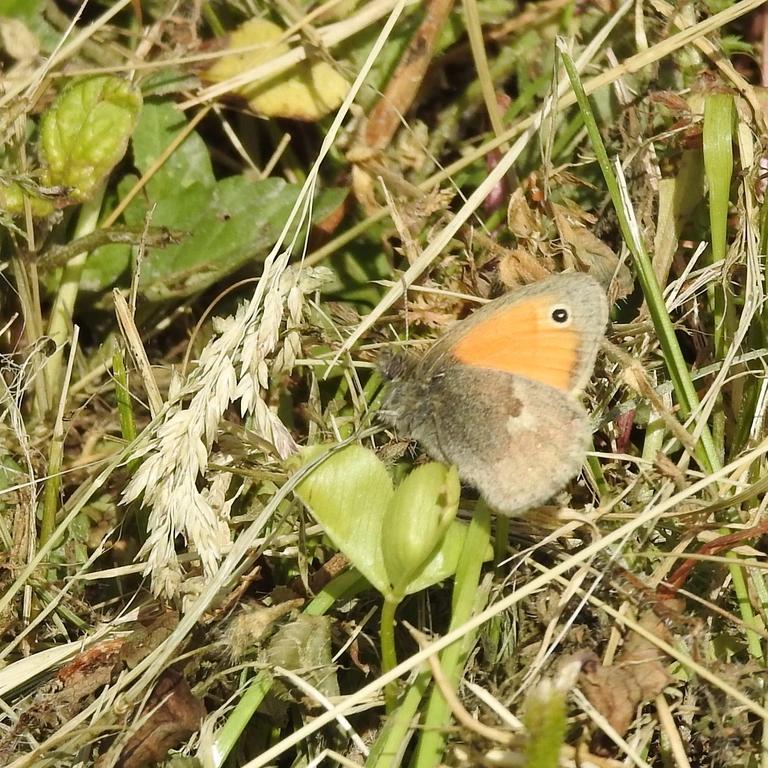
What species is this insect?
Coenonympha pamphilus
